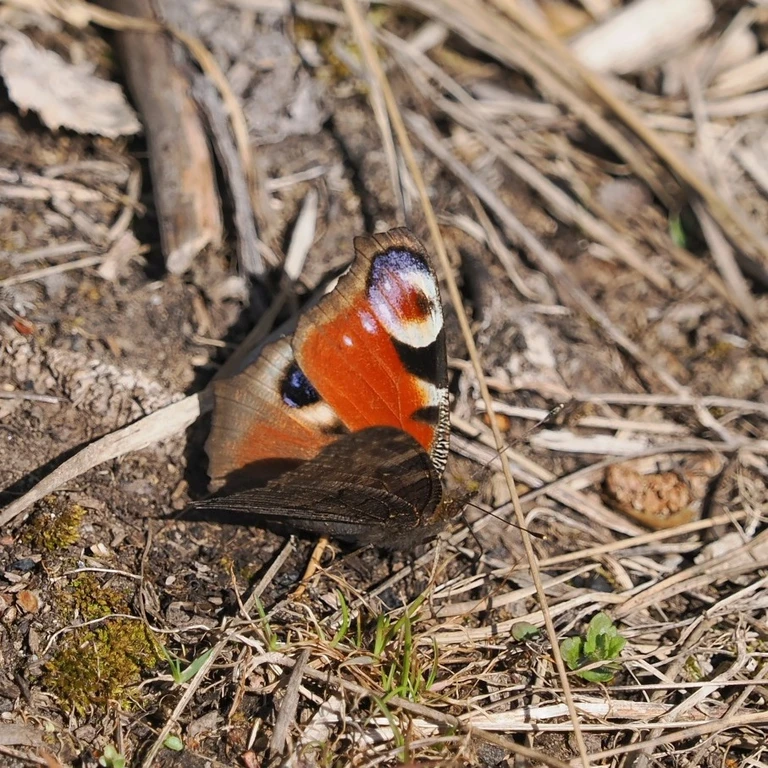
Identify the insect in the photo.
Aglais io
